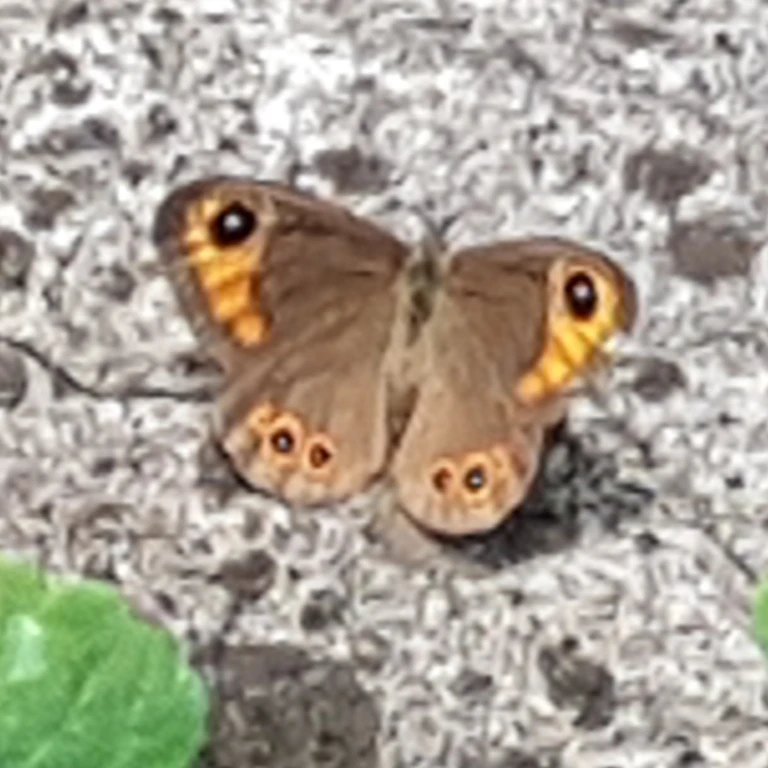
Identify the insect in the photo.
Lasiommata maera (also Pararge maera)
